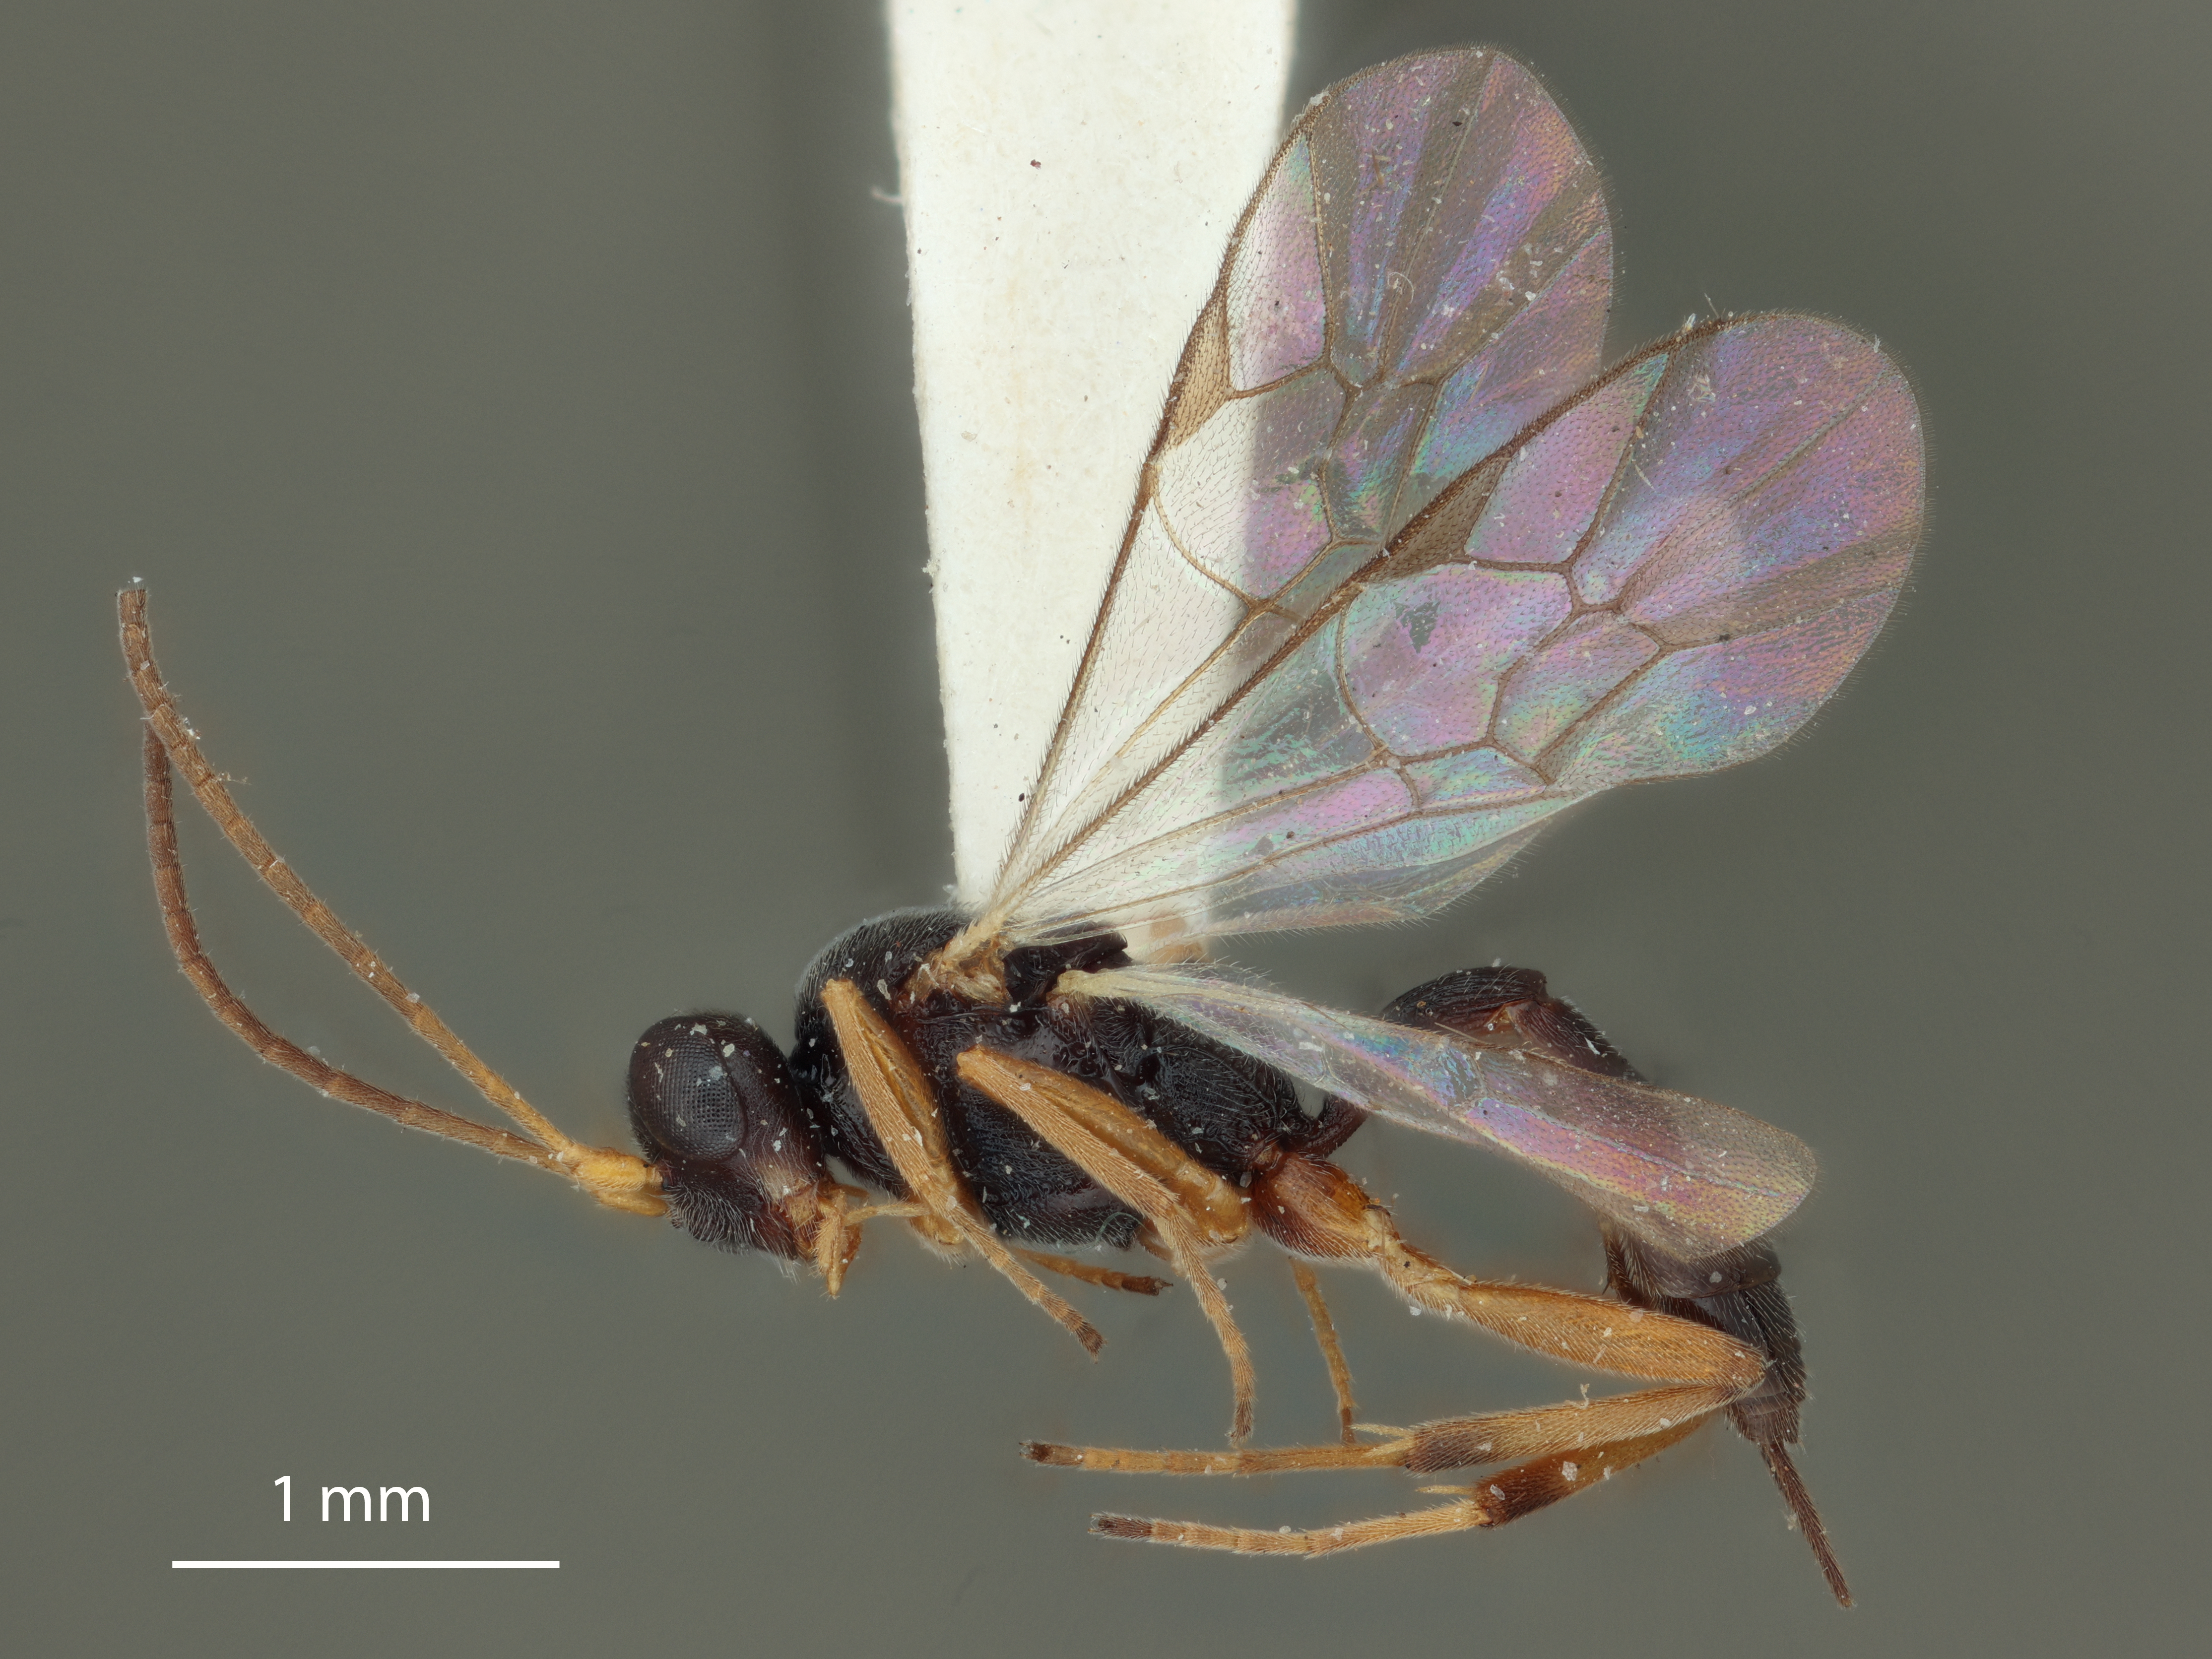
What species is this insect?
Thalops fessus
